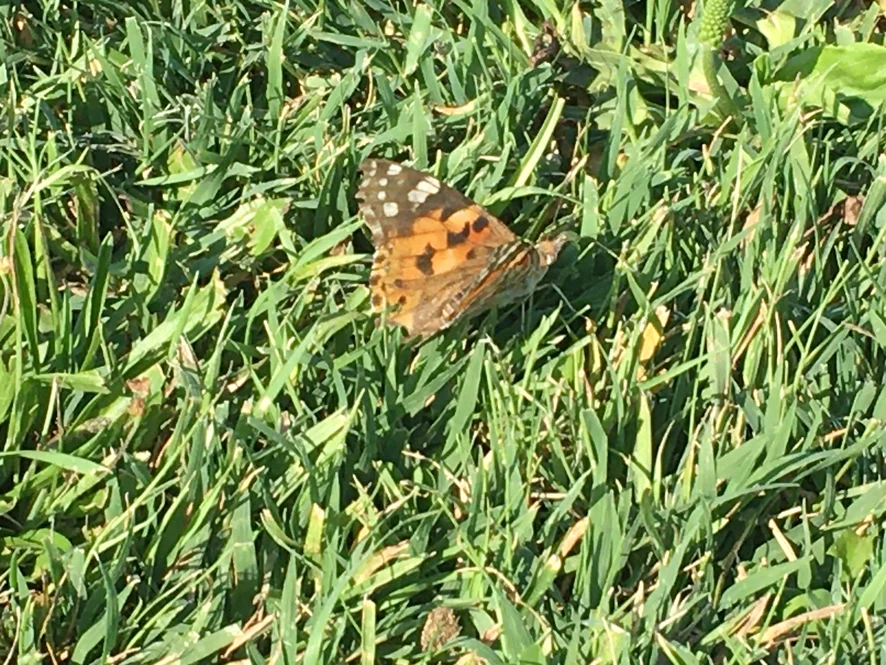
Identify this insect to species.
Vanessa cardui
